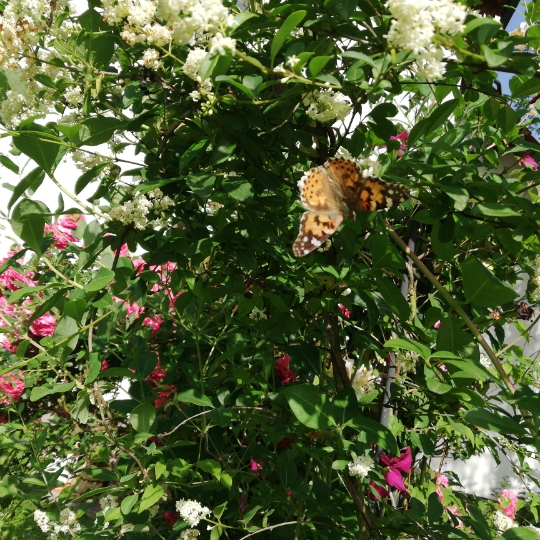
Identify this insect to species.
Vanessa cardui
